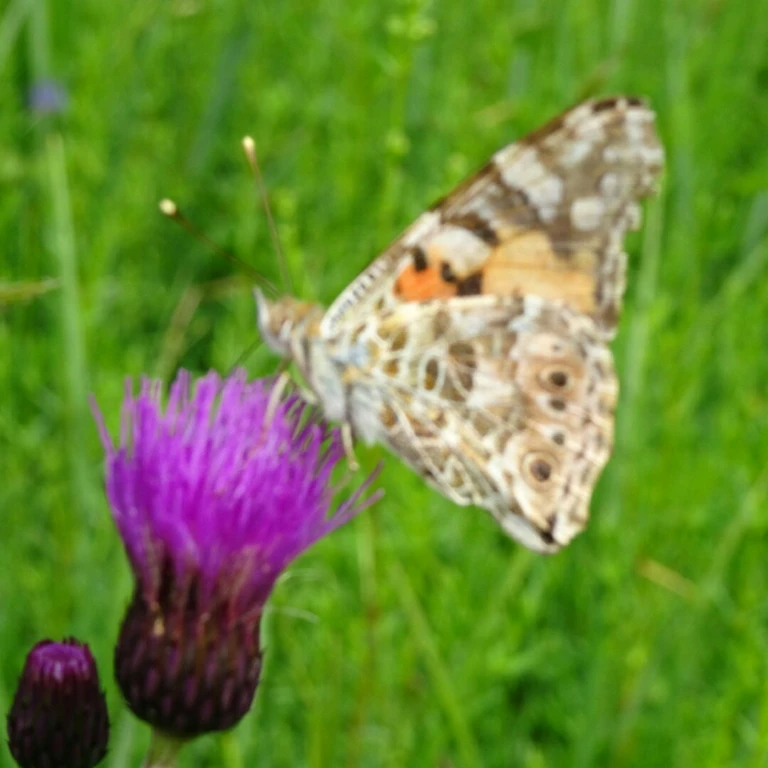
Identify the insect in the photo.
Vanessa cardui
